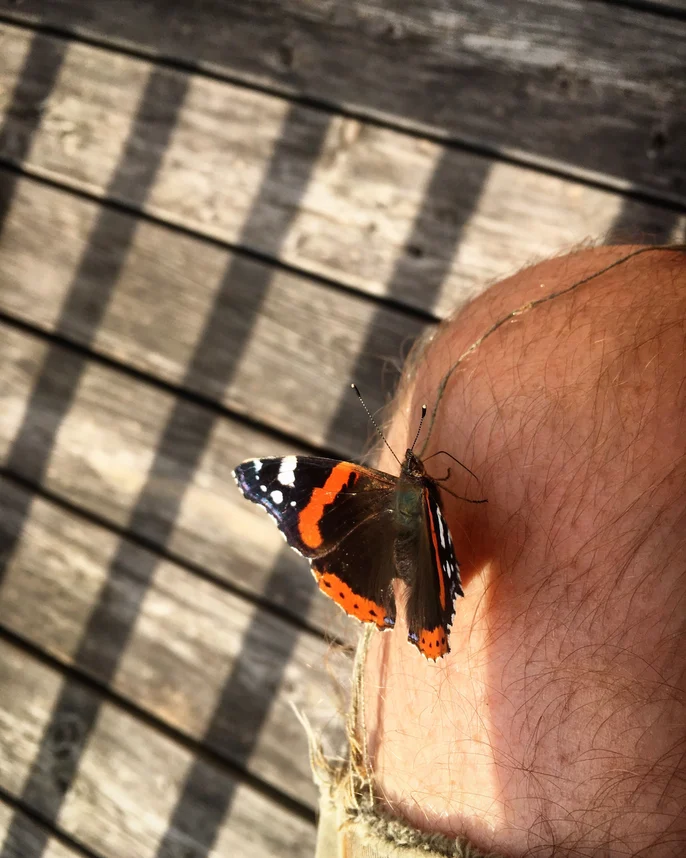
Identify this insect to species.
Vanessa atalanta
